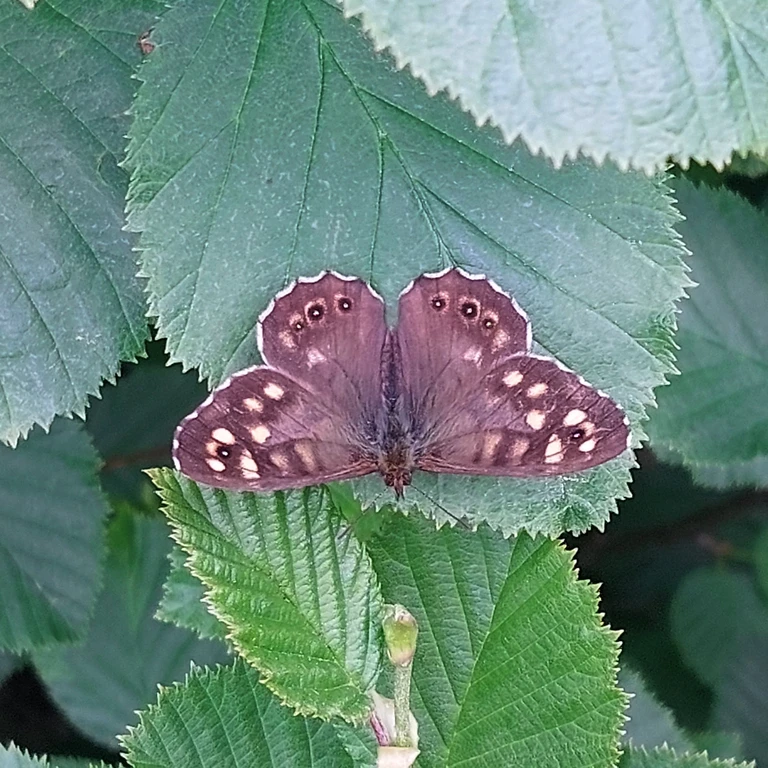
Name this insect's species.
Pararge aegeria
